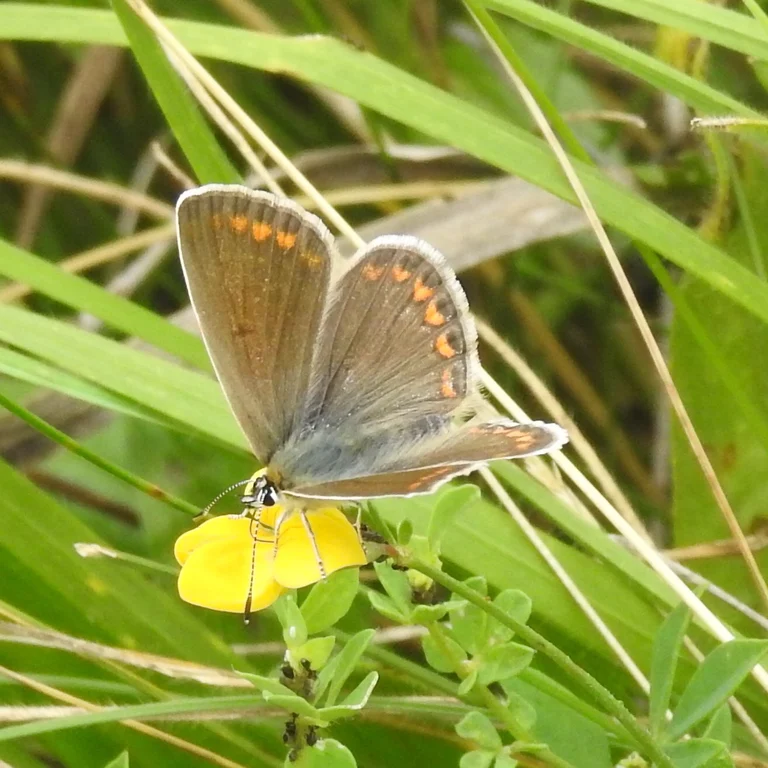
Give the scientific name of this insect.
Polyommatus icarus
